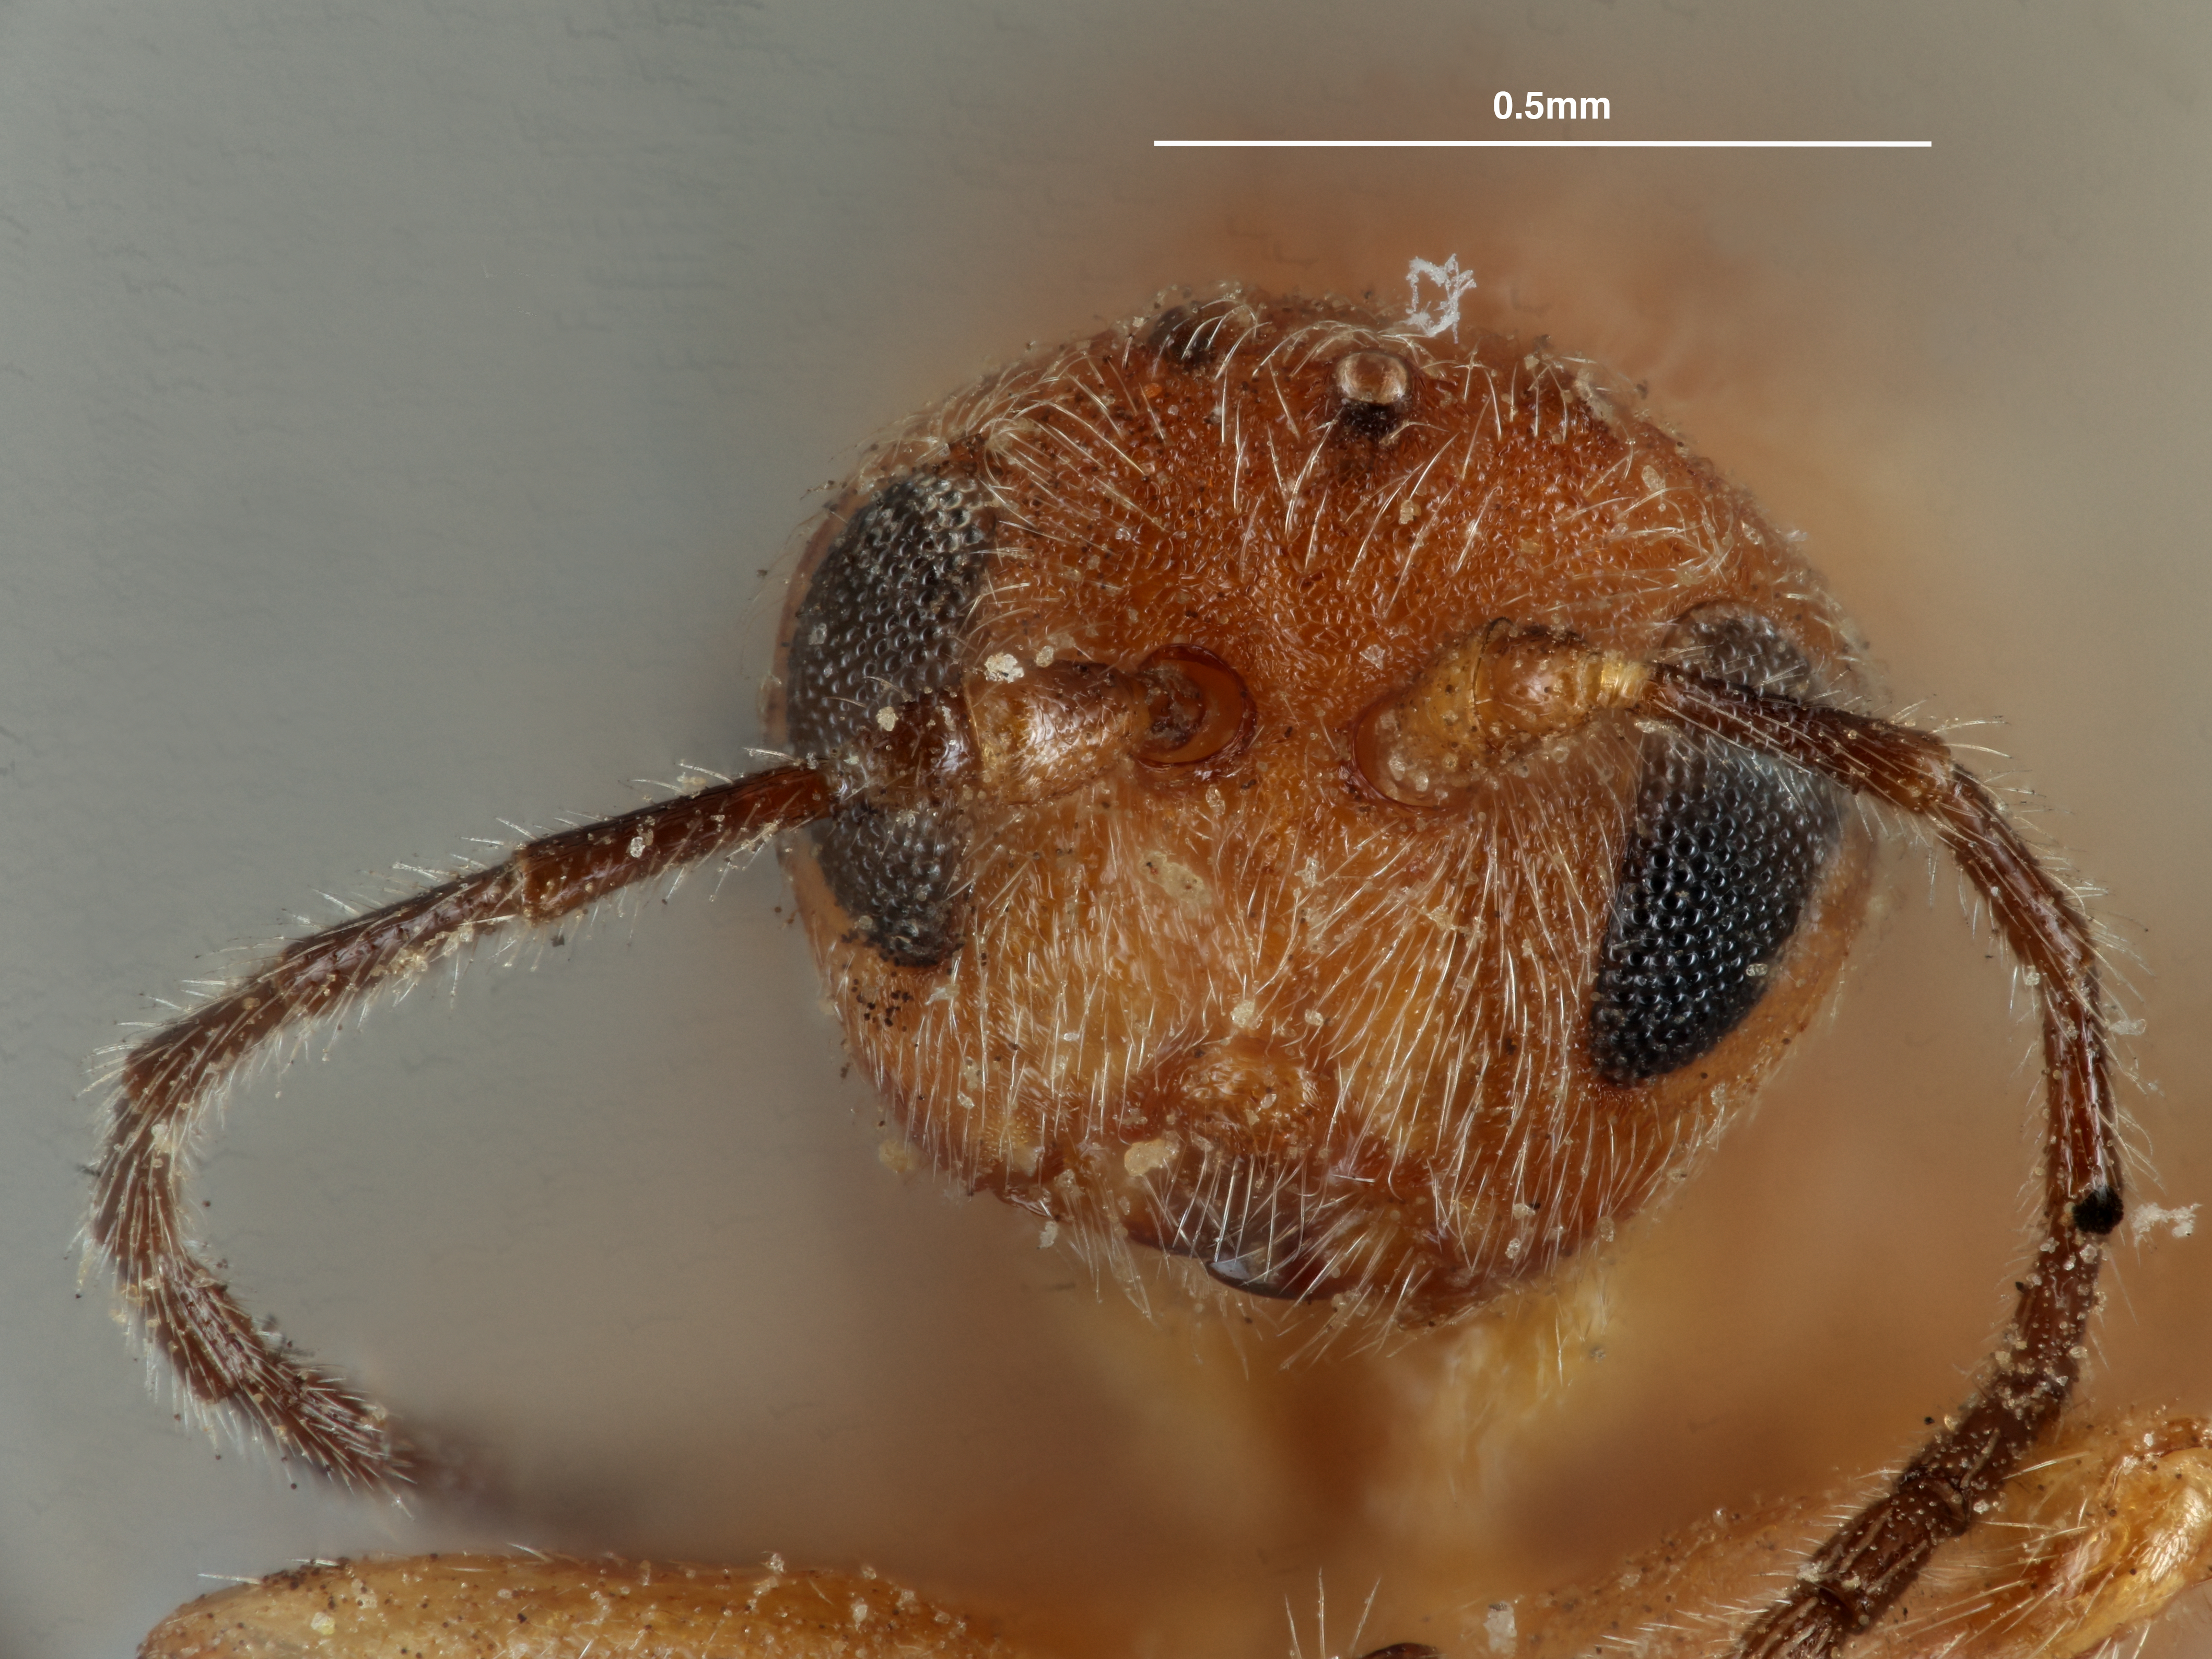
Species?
Callirhytis lasius
